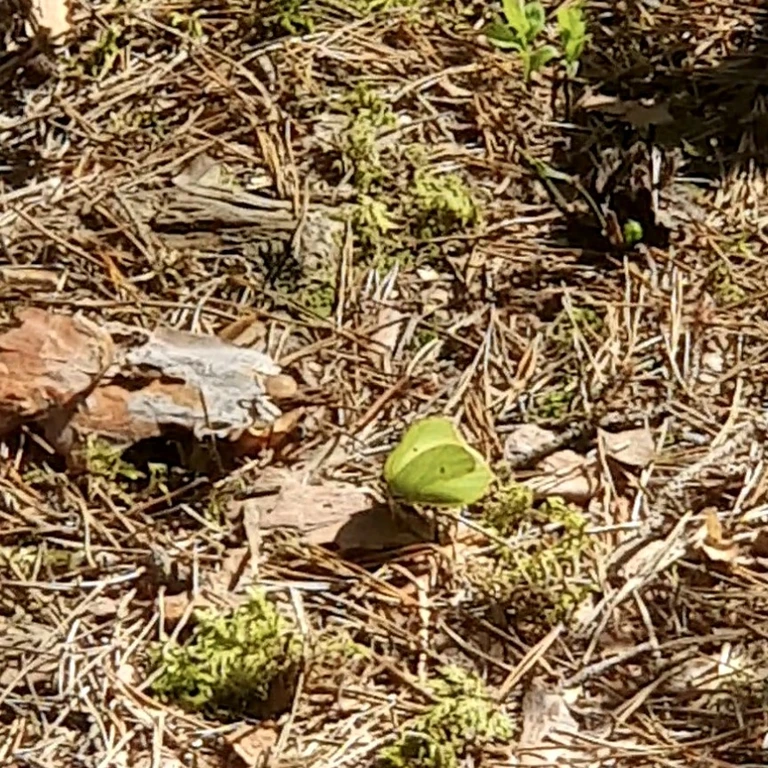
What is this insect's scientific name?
Gonepteryx rhamni
